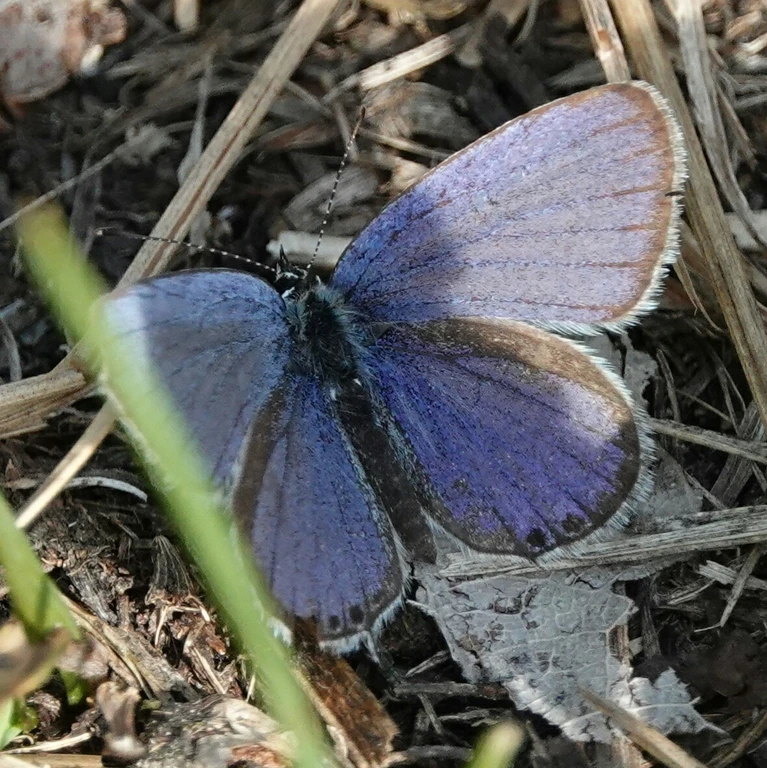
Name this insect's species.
Cupido argiades (also Elkalyce argiades)
